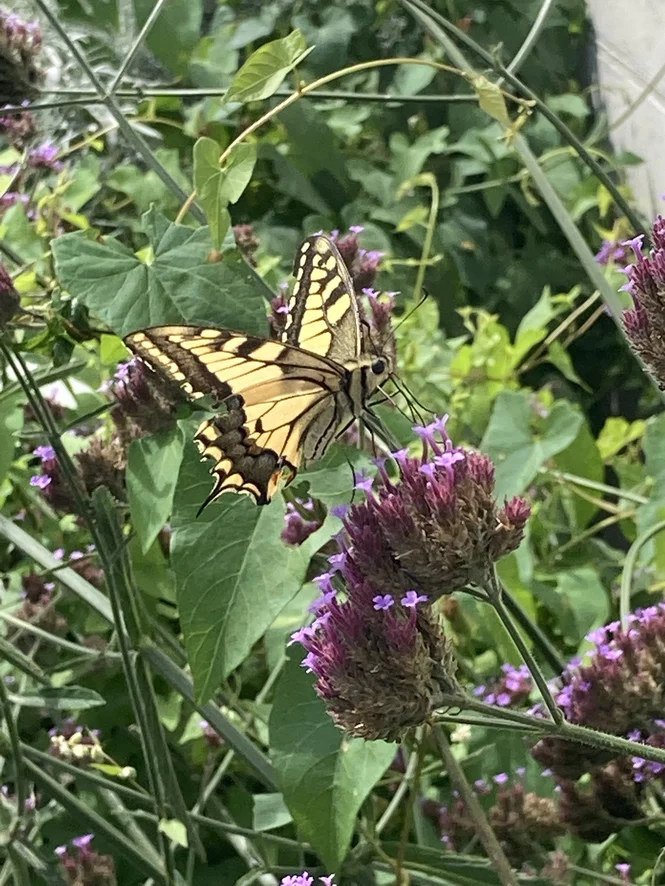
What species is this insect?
Papilio machaon
